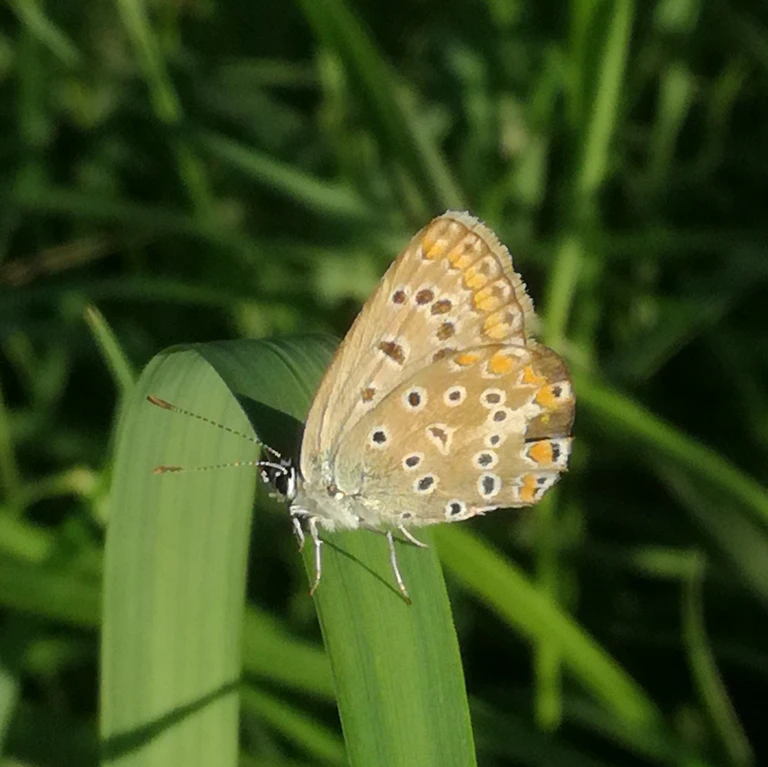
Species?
Polyommatus icarus
